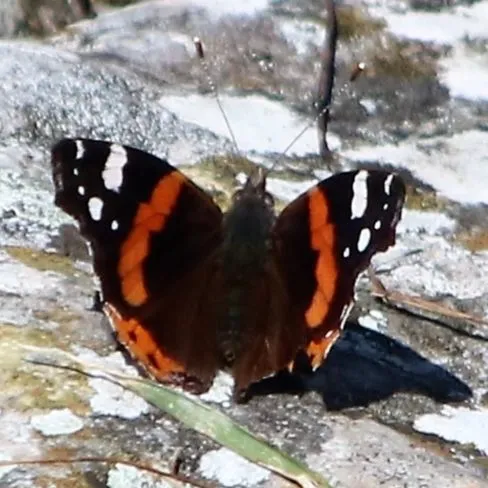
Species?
Vanessa atalanta
